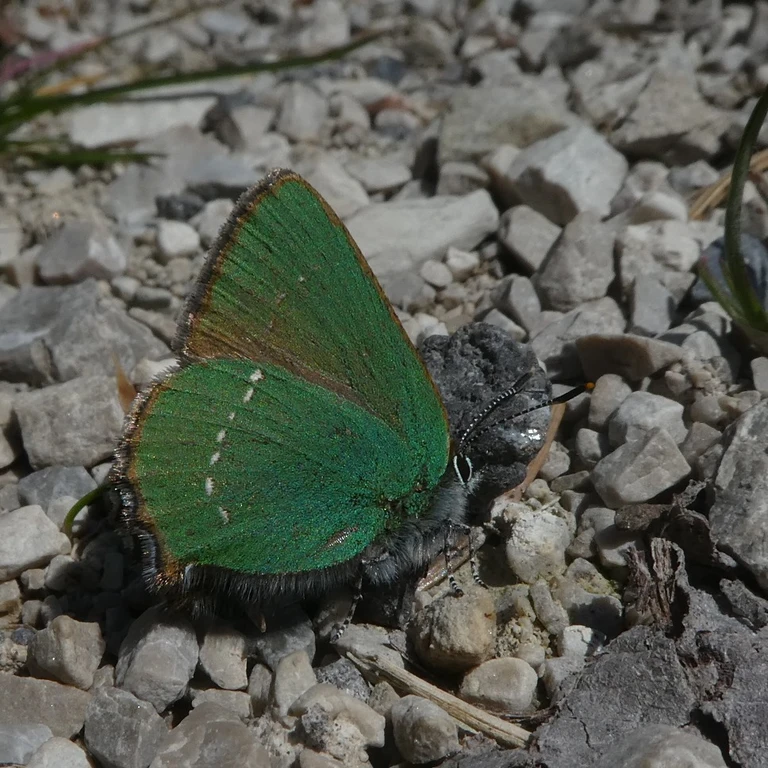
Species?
Callophrys rubi
